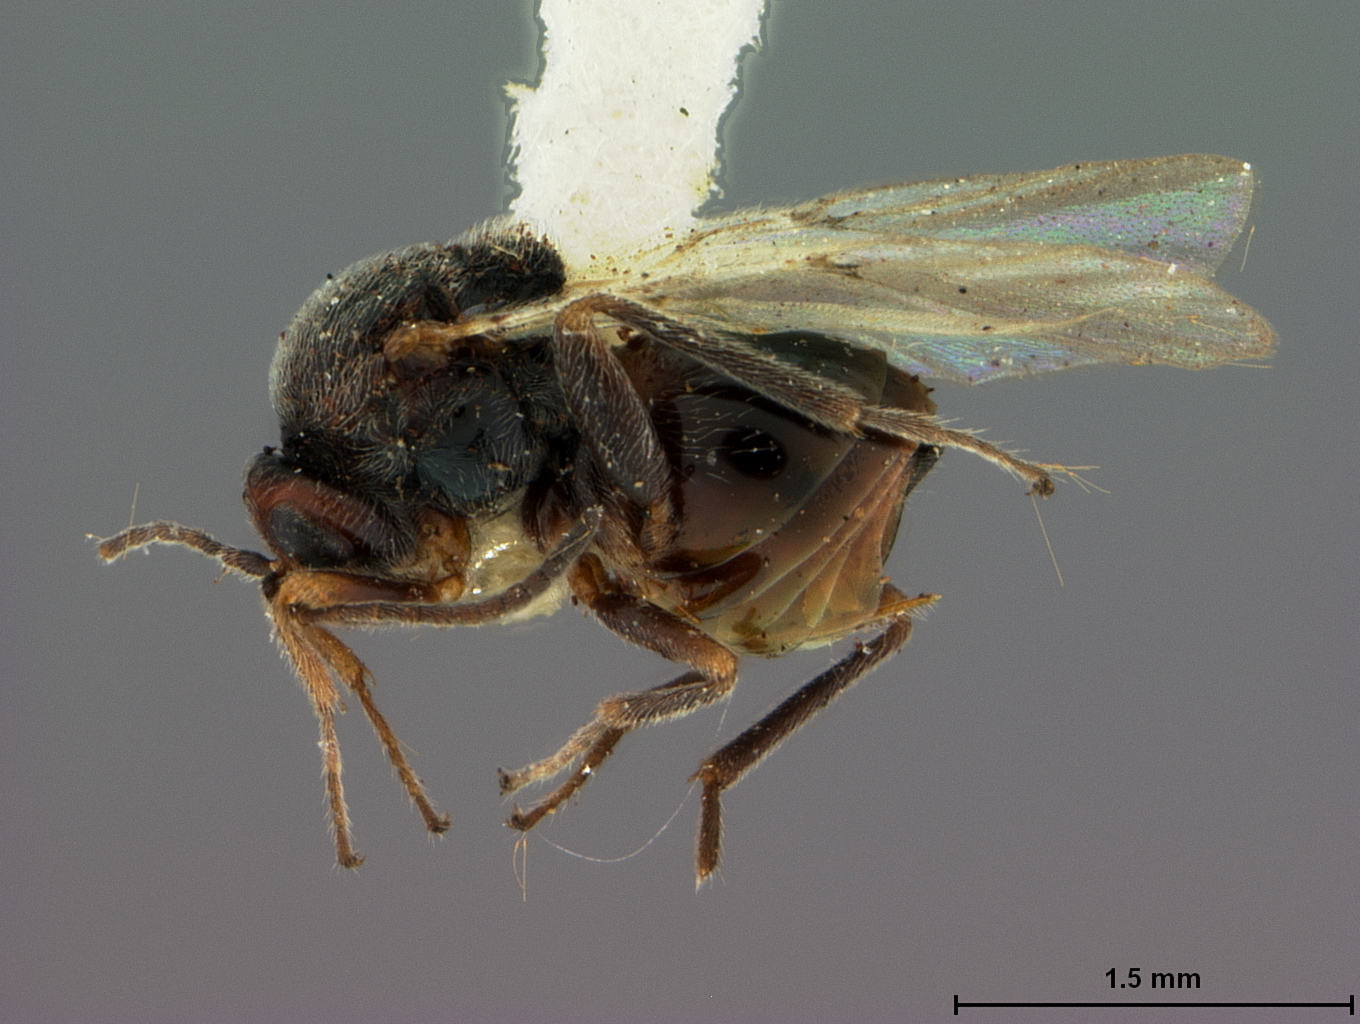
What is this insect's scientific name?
Andricus impositus
